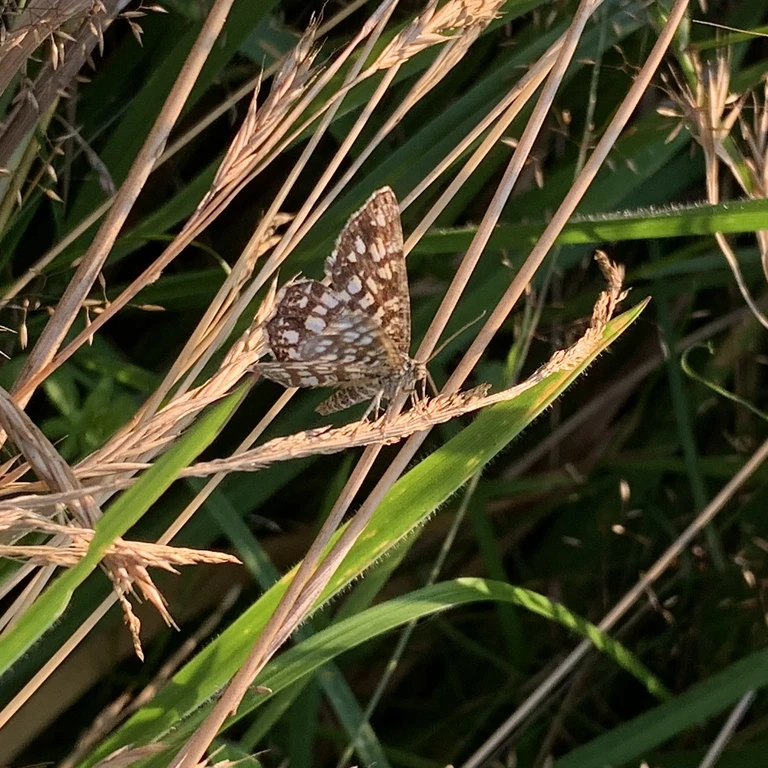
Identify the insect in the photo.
Chiasmia clathrata
